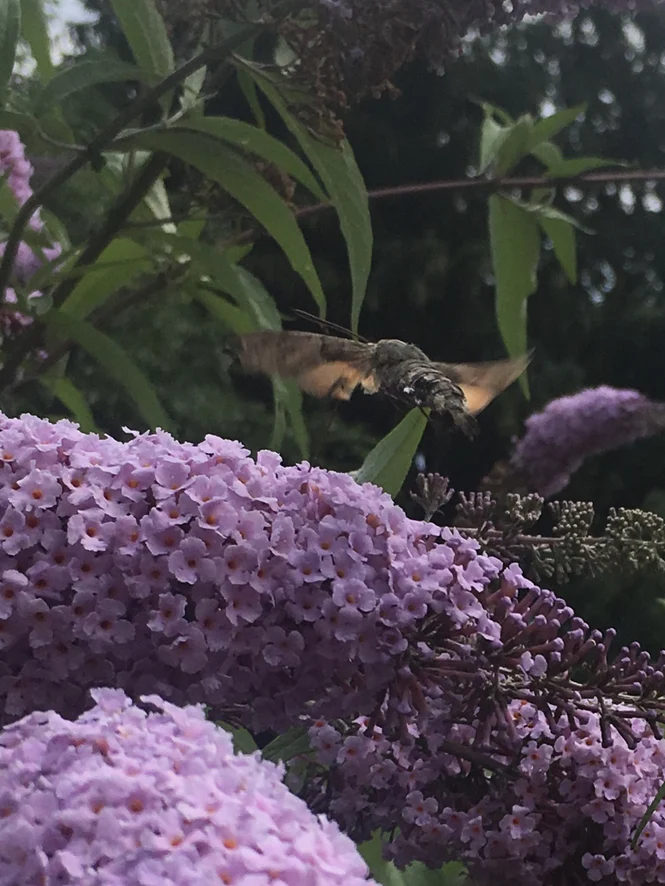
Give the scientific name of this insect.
Macroglossum stellatarum
